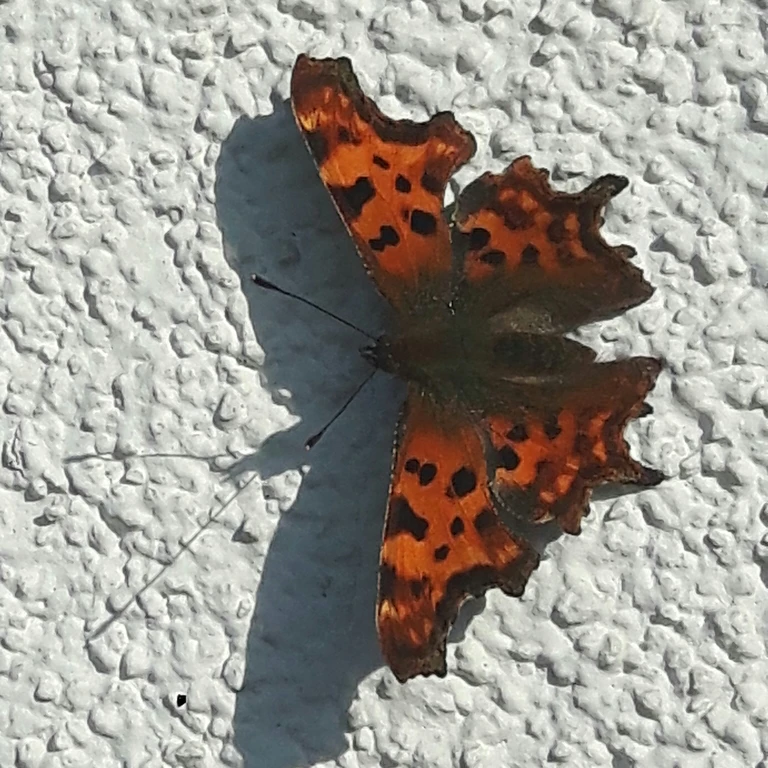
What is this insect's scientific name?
Polygonia c-album
